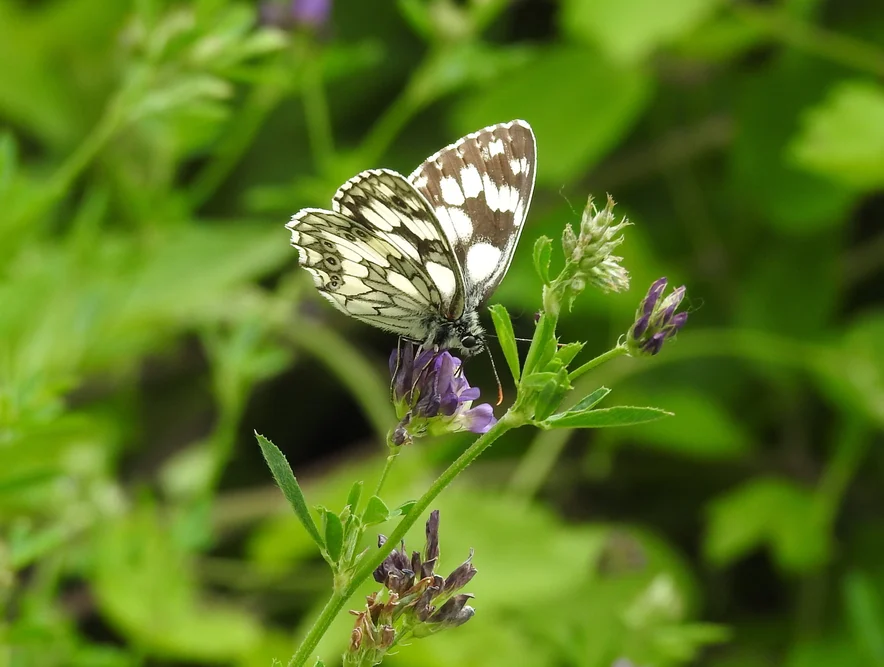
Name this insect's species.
Melanargia galathea
